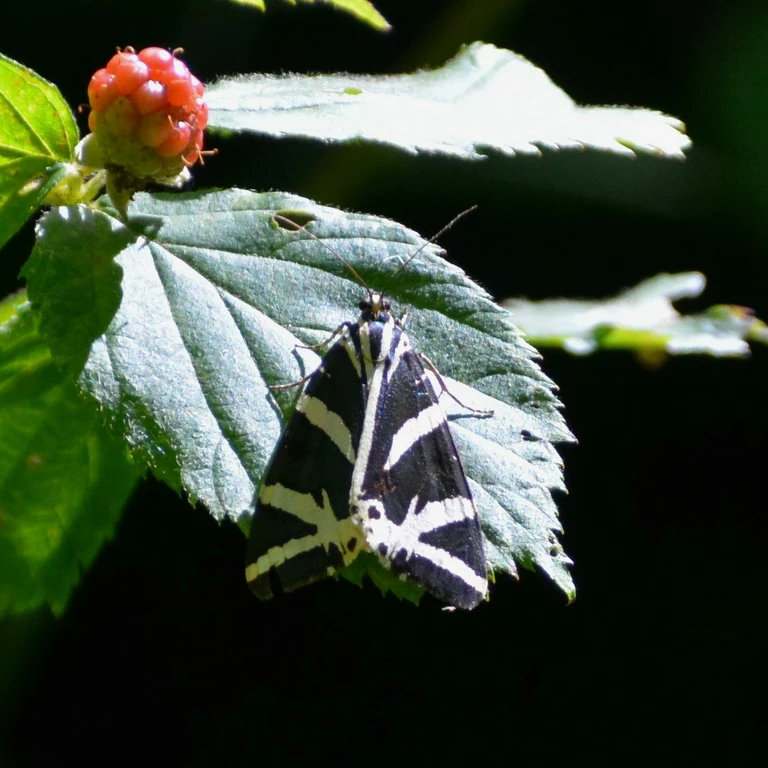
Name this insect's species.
Euplagia quadripunctaria
